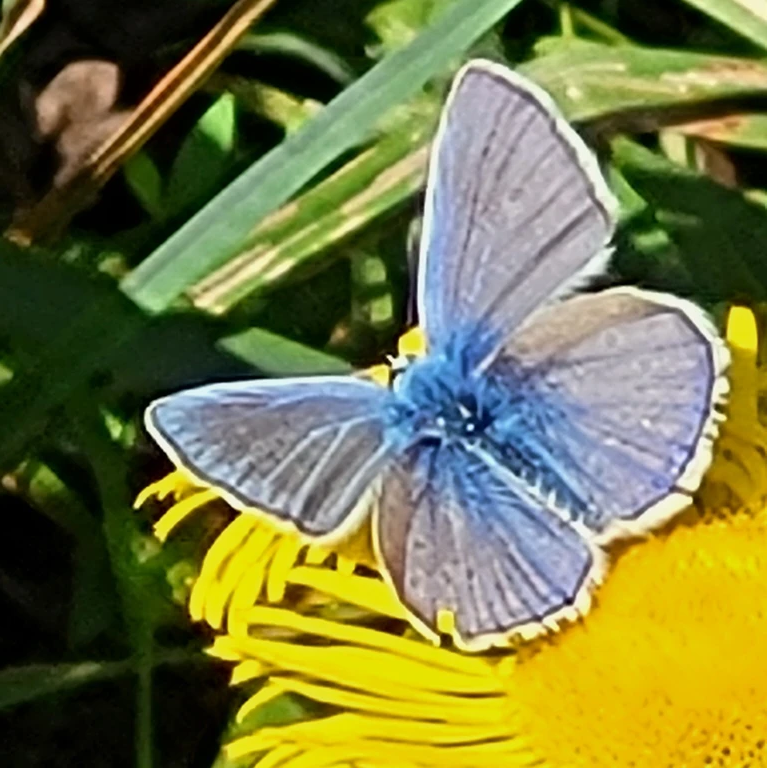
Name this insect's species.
Polyommatus icarus
